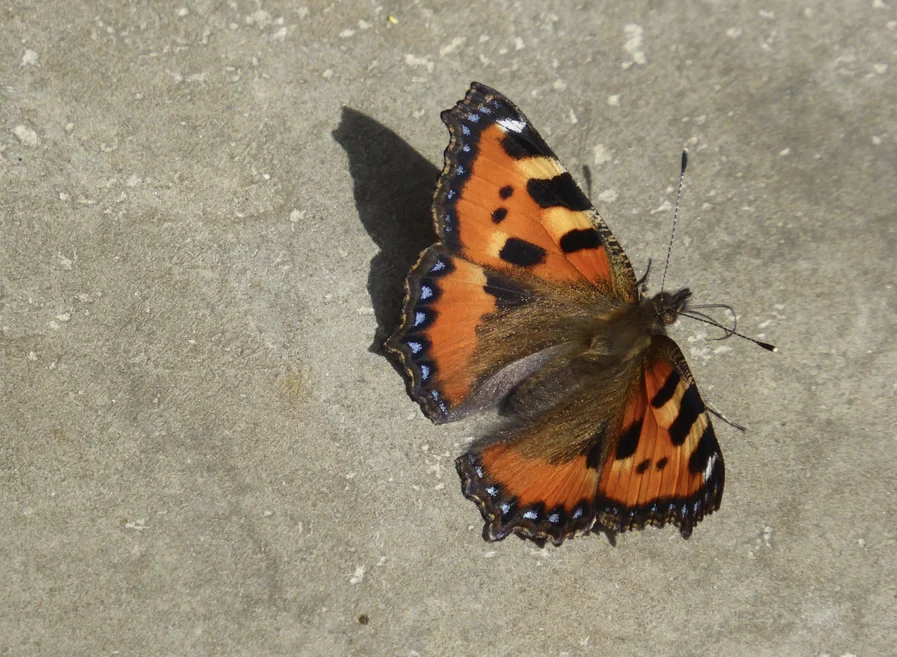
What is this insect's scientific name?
Aglais urticae
